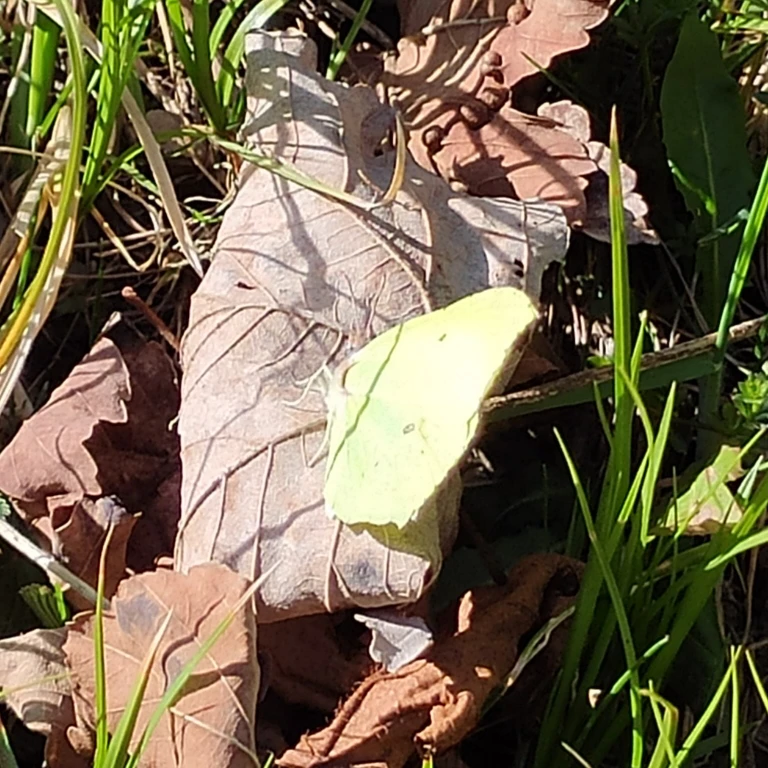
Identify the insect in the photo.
Gonepteryx rhamni
